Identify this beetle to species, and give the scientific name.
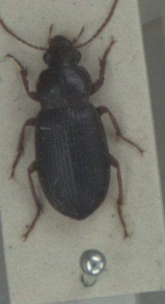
Ophonus schaubergerianus
